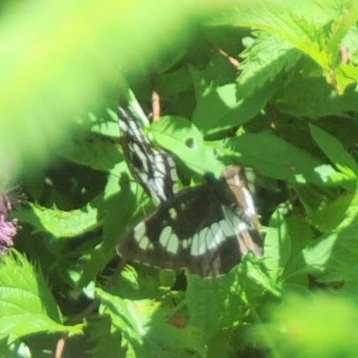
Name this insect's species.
Neptis rivularis
